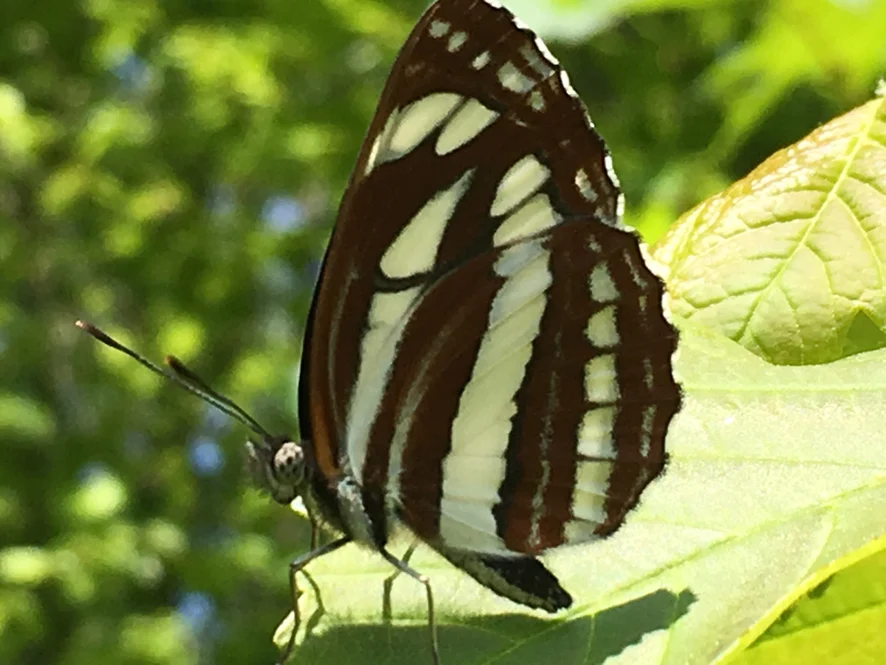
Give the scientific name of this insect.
Neptis sappho
